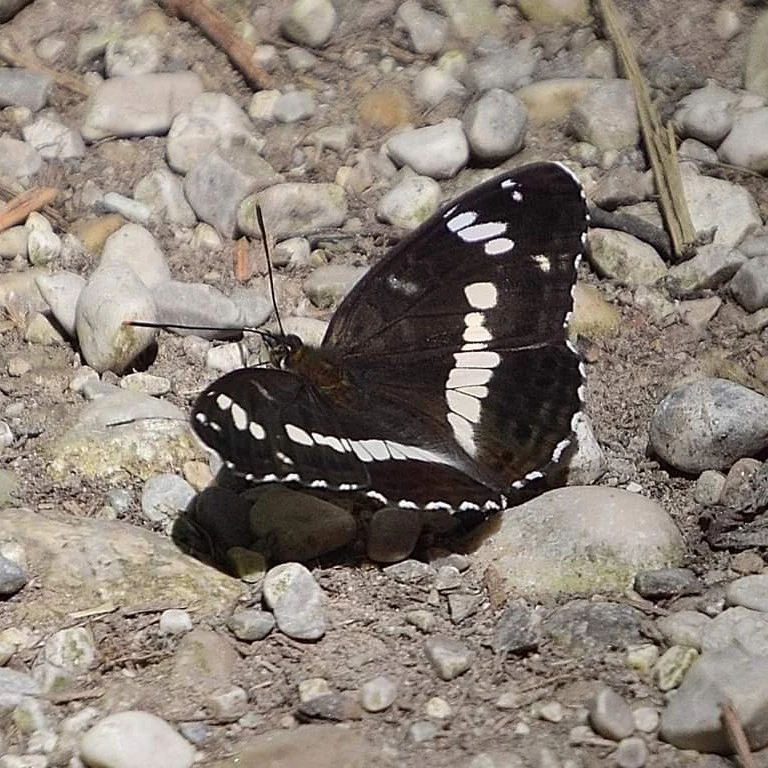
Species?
Limenitis camilla (also Ladoga camilla)
